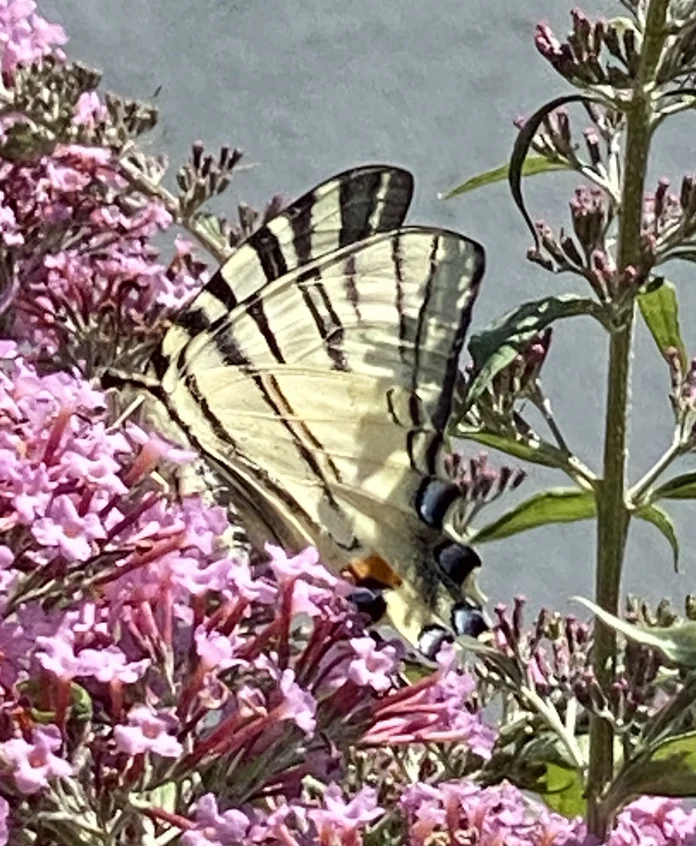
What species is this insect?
Iphiclides podalirius
